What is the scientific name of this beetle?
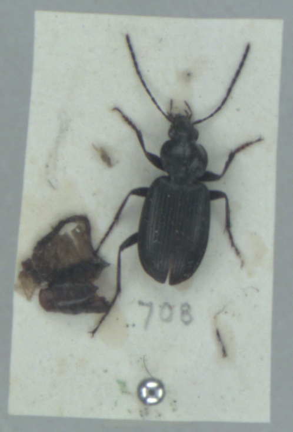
Agonum emarginatum
